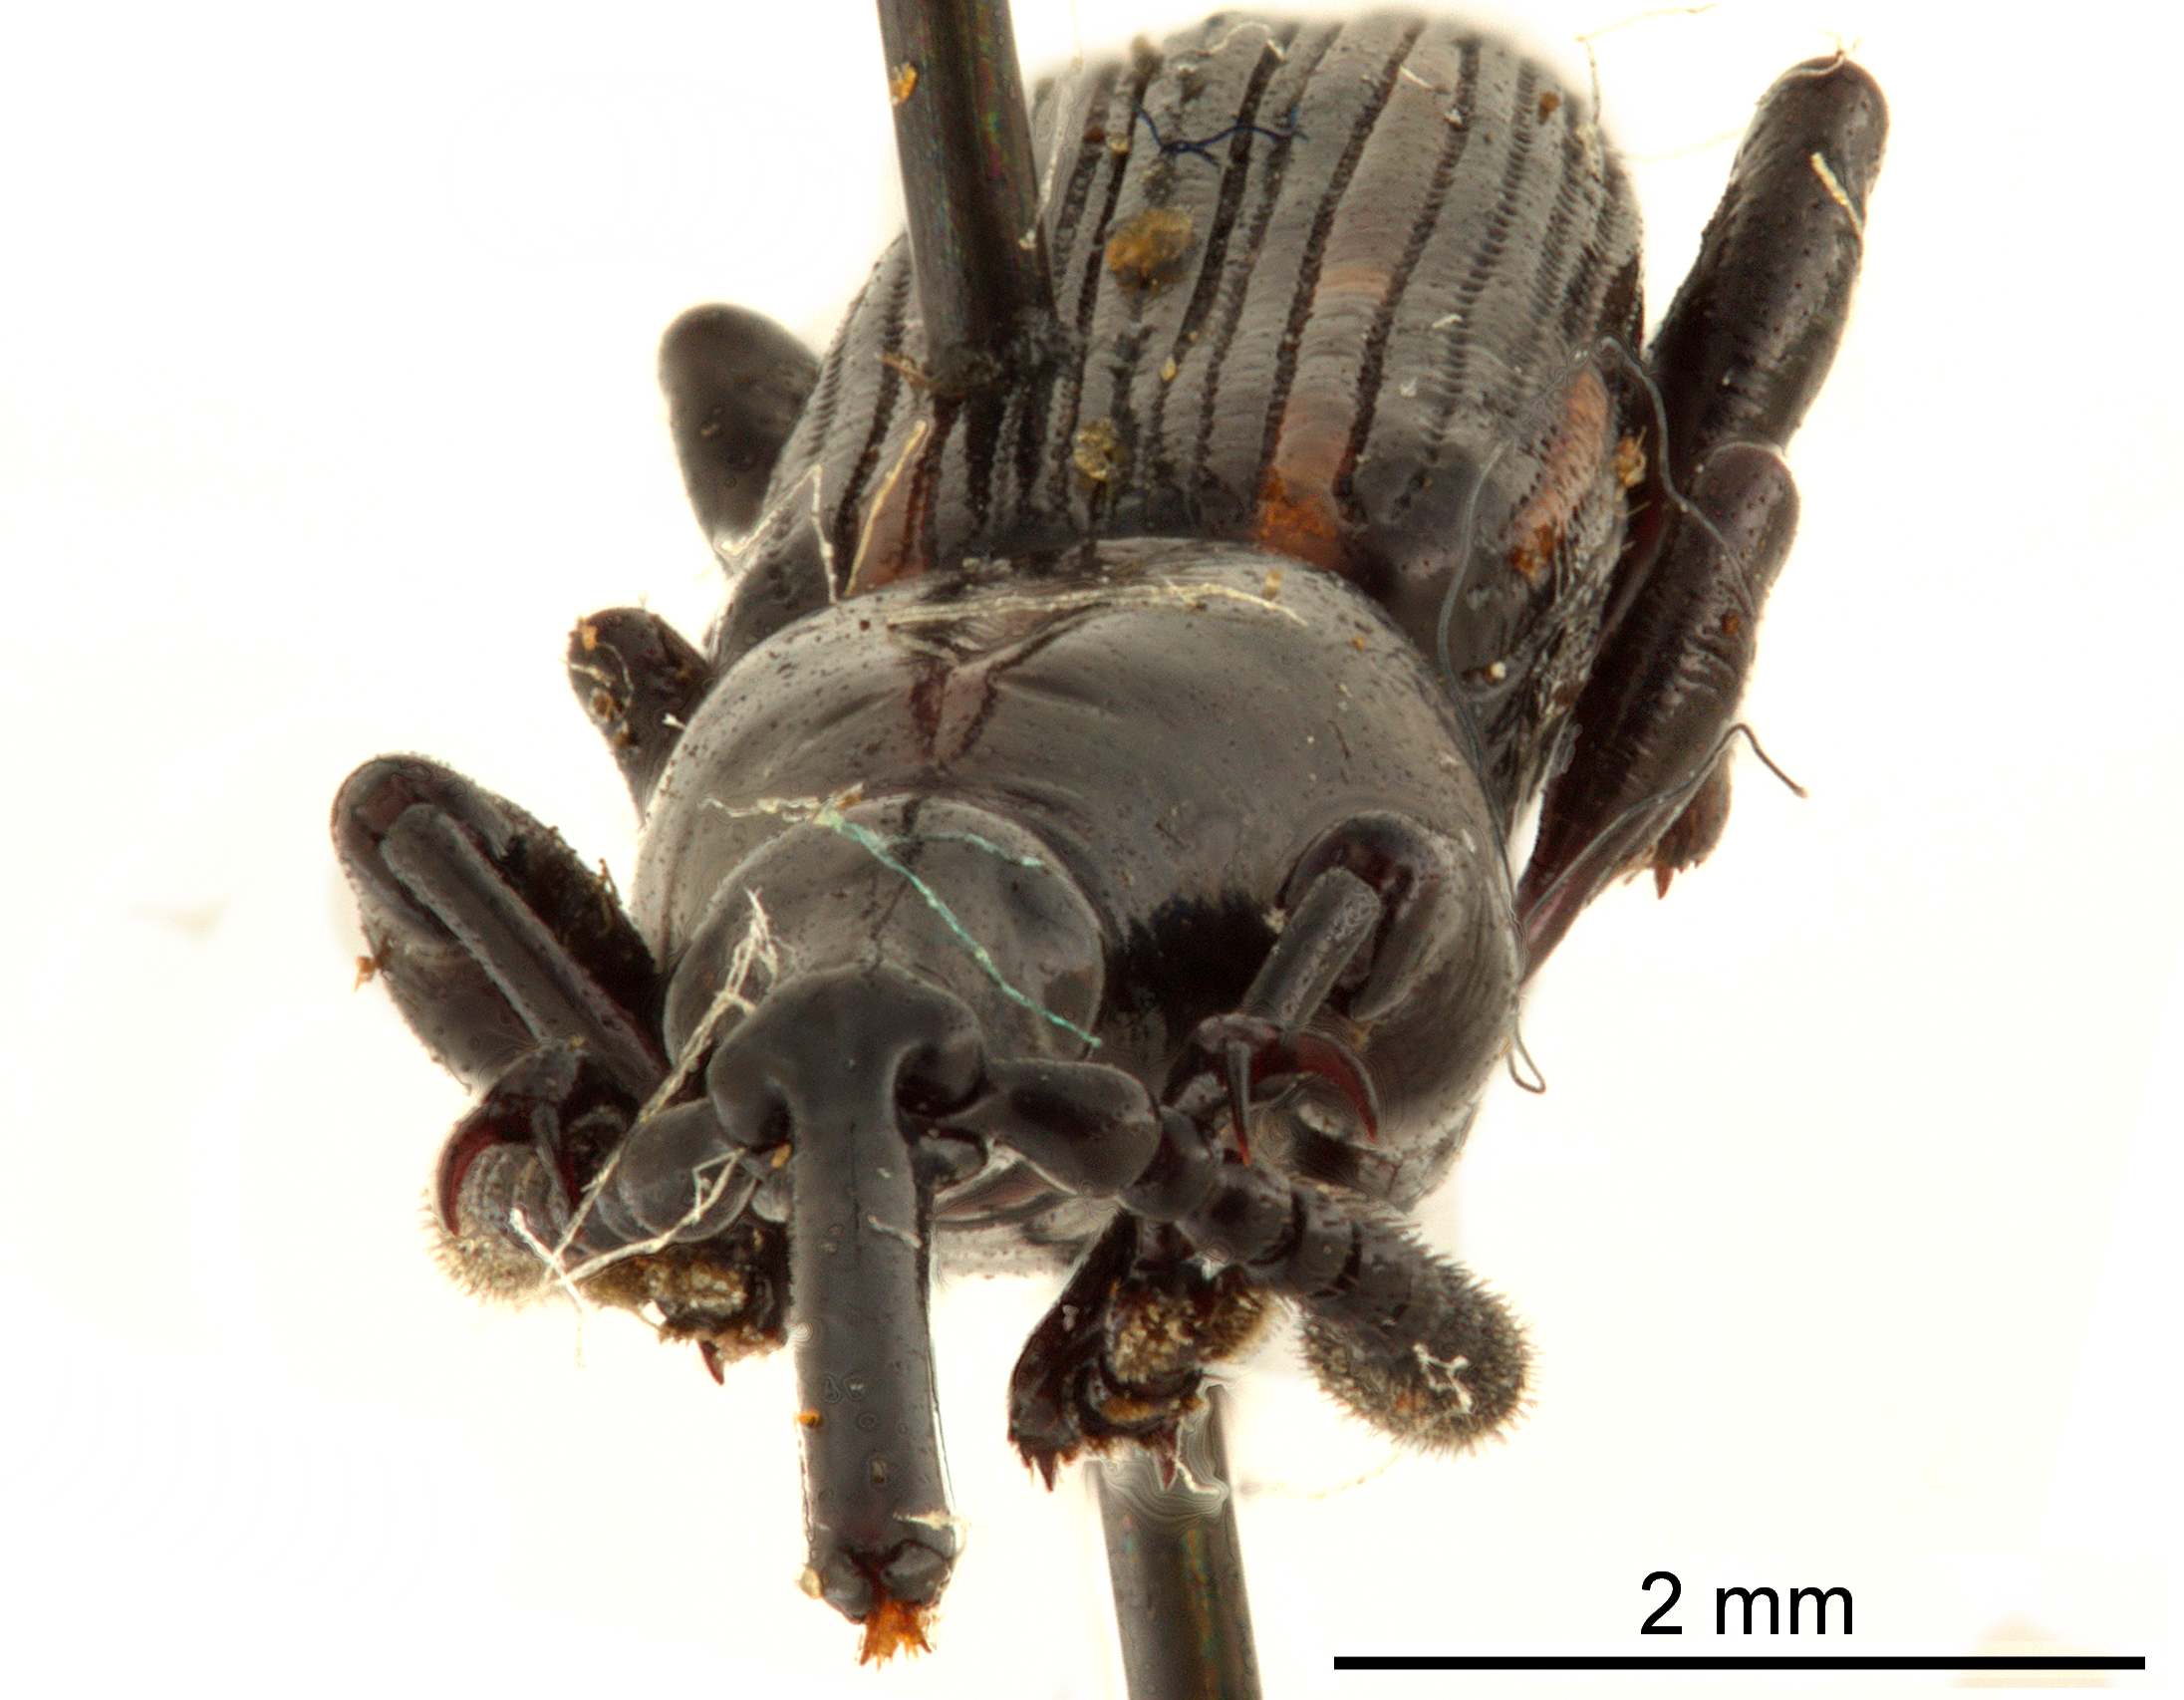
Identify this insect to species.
Brentus mexicanus
